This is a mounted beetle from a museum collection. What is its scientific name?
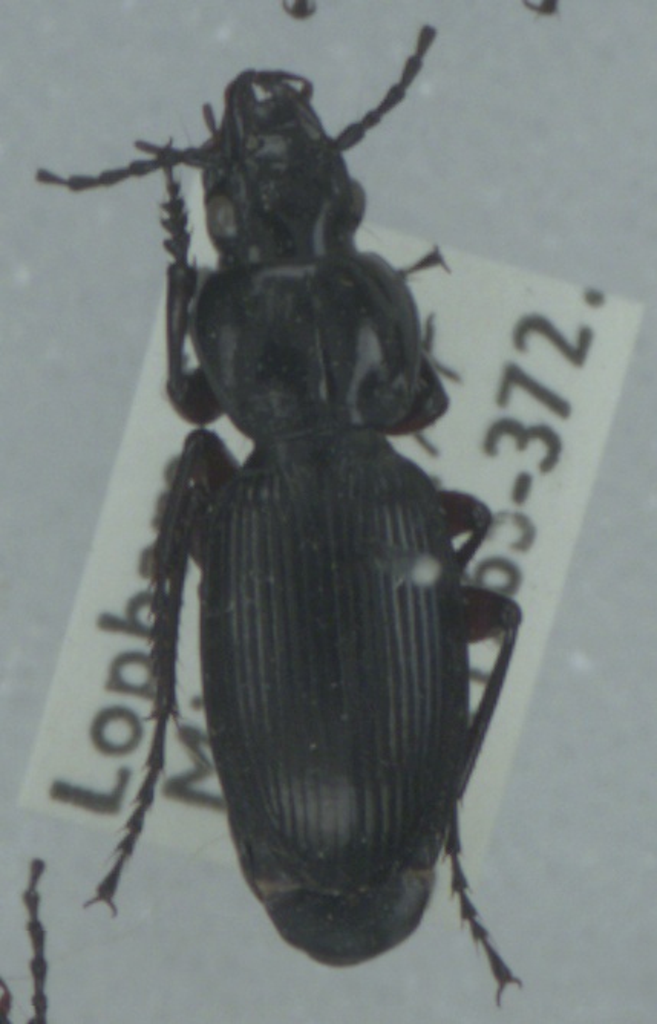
Pterostichus madidus
